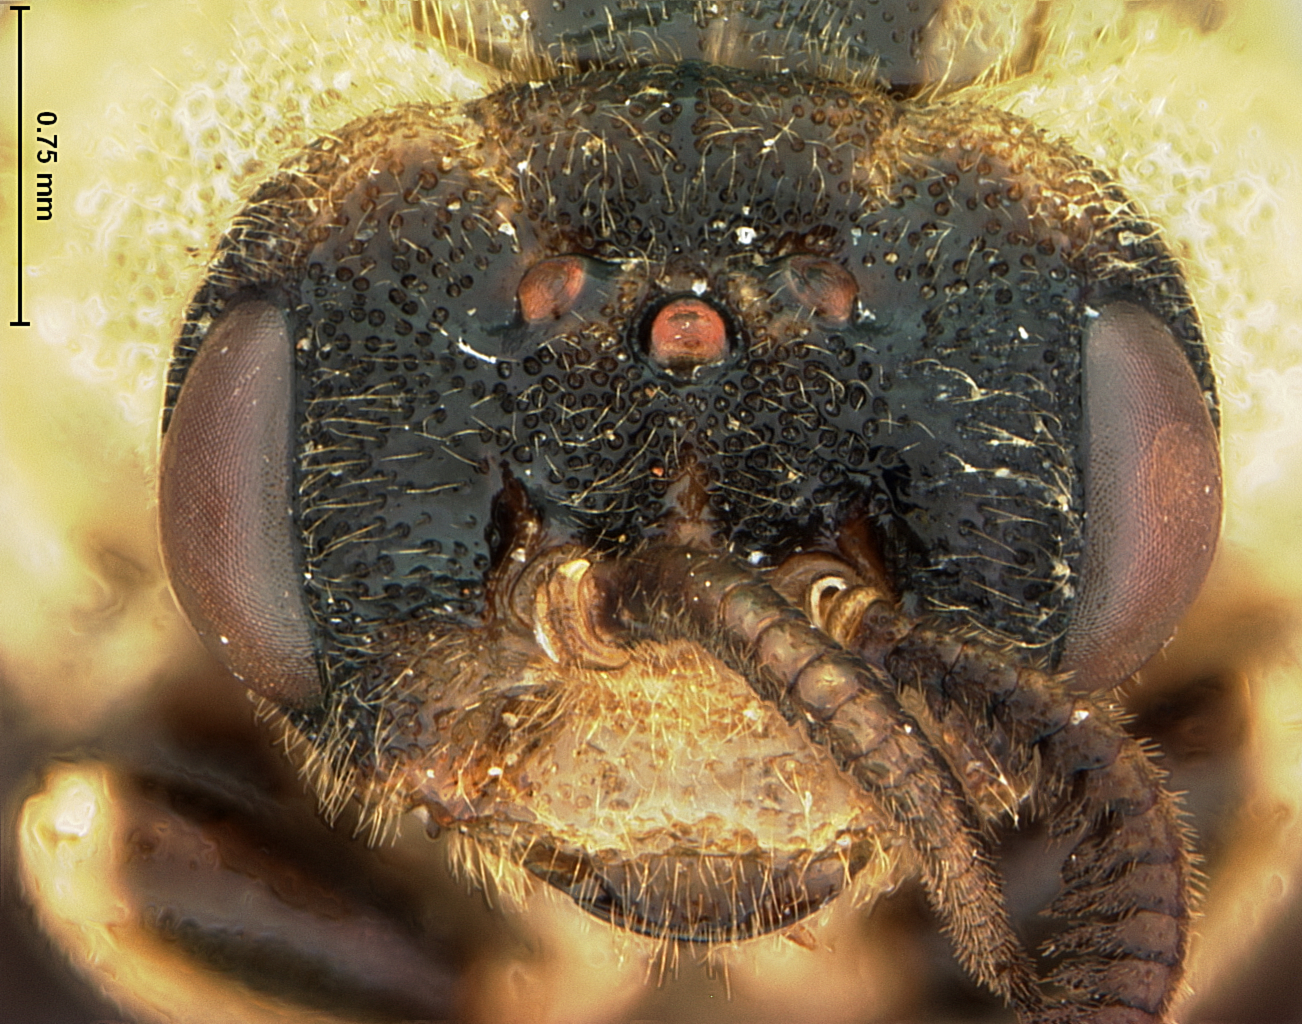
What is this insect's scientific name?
Diprion hutacharernae
